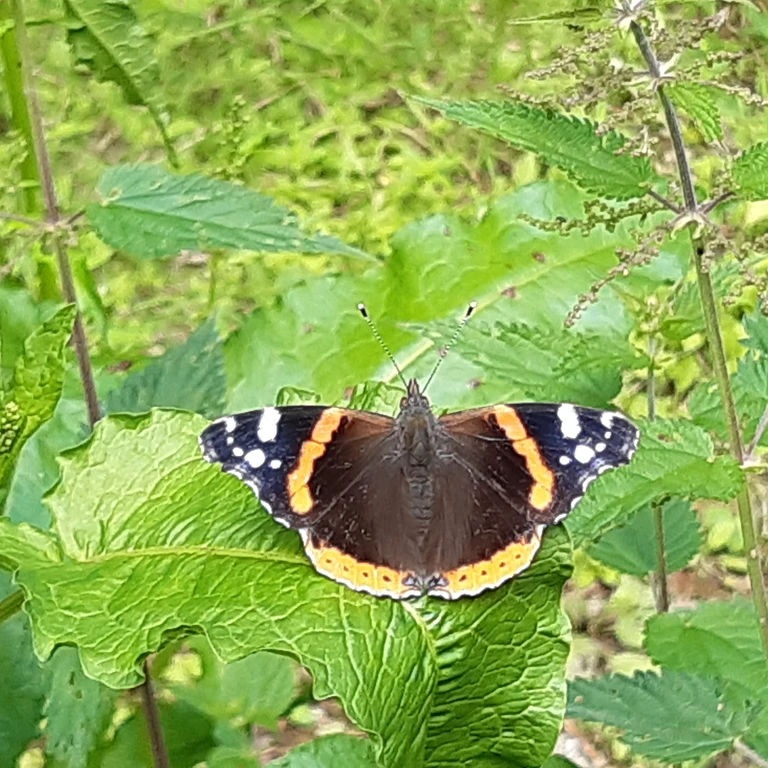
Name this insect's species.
Vanessa atalanta
